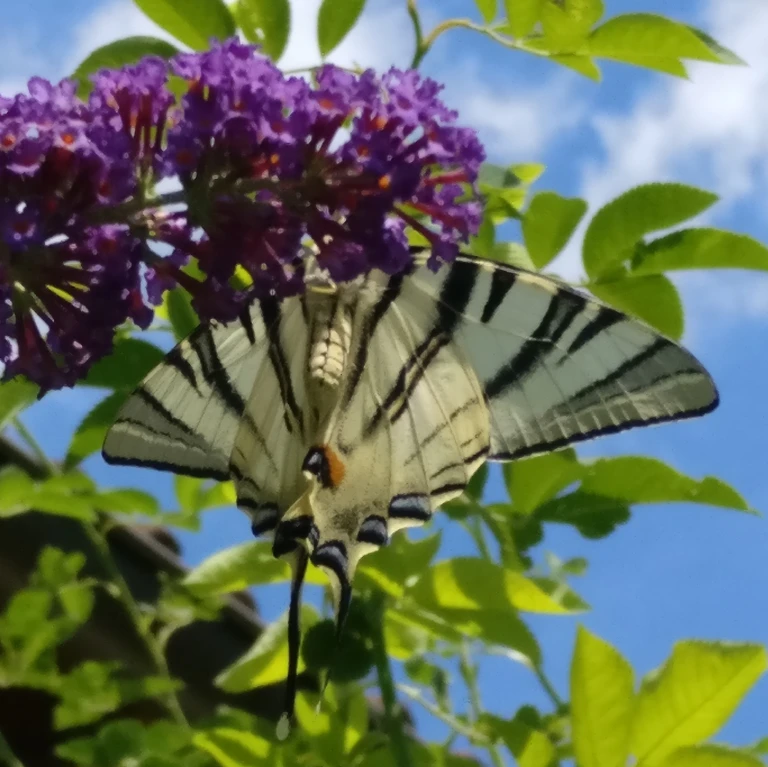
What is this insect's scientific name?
Iphiclides podalirius
